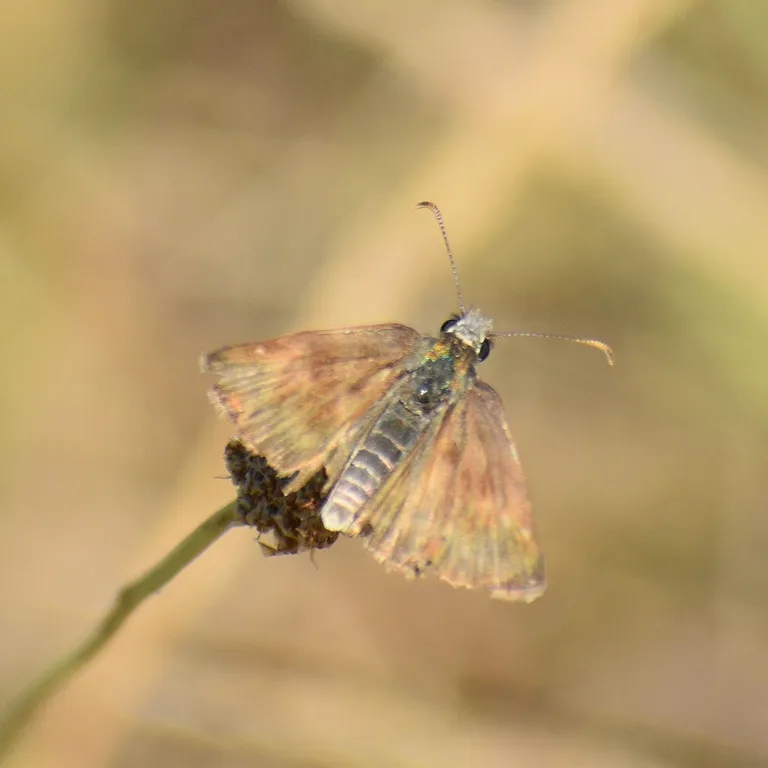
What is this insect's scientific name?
Erynnis tages
